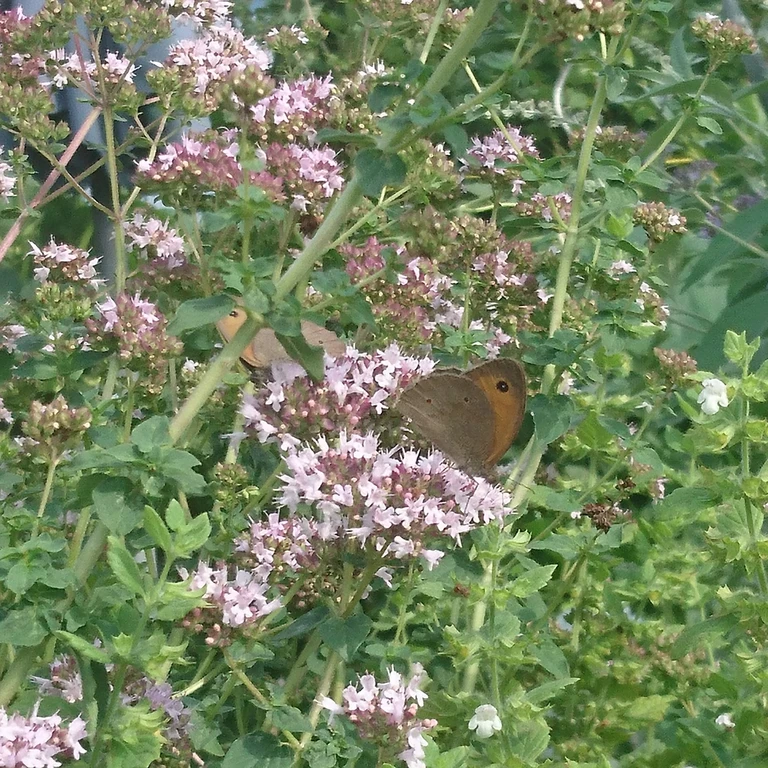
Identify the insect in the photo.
Maniola jurtina
